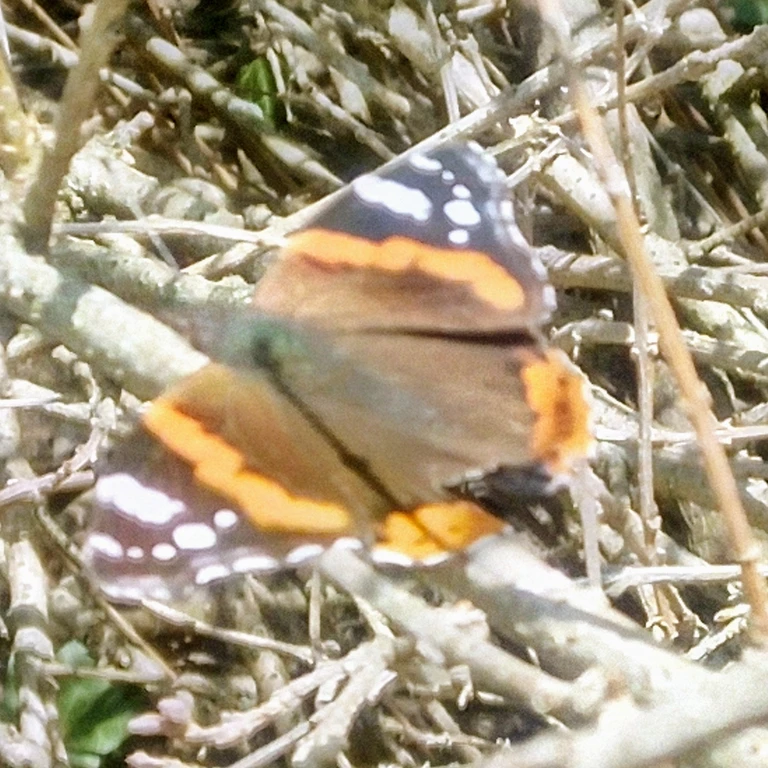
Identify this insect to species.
Vanessa atalanta
